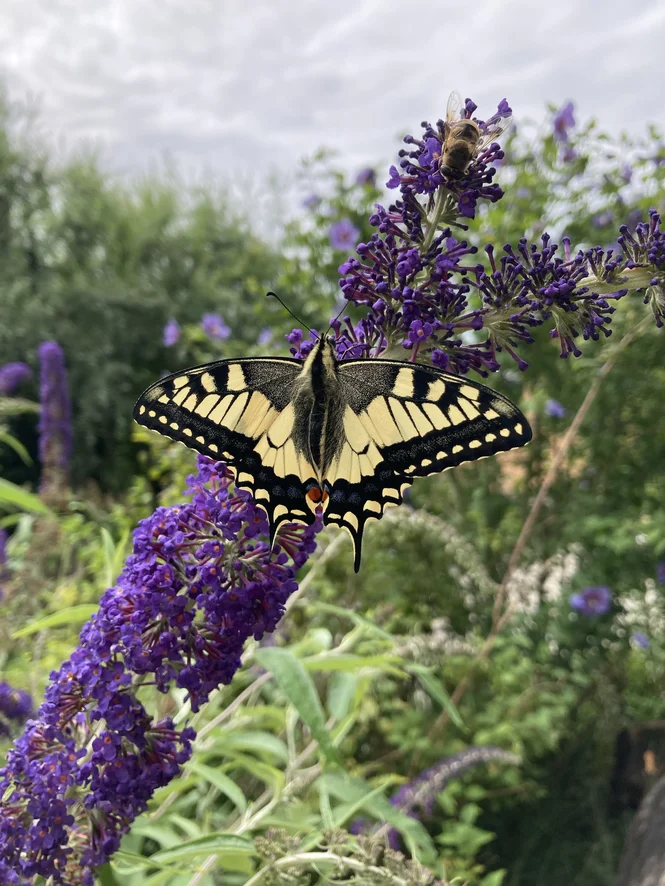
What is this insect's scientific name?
Papilio machaon
